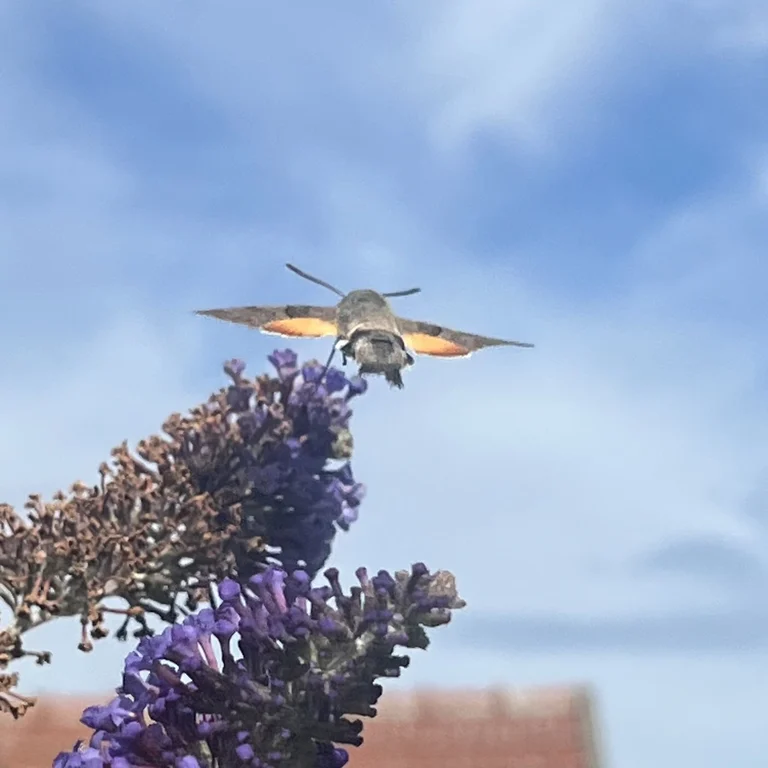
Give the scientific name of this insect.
Macroglossum stellatarum
